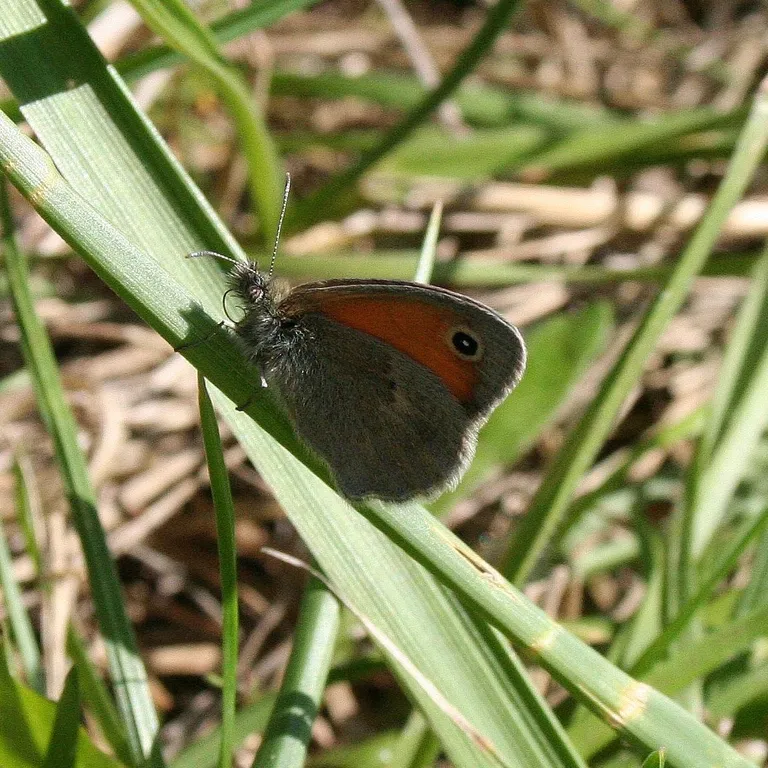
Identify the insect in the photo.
Coenonympha pamphilus
